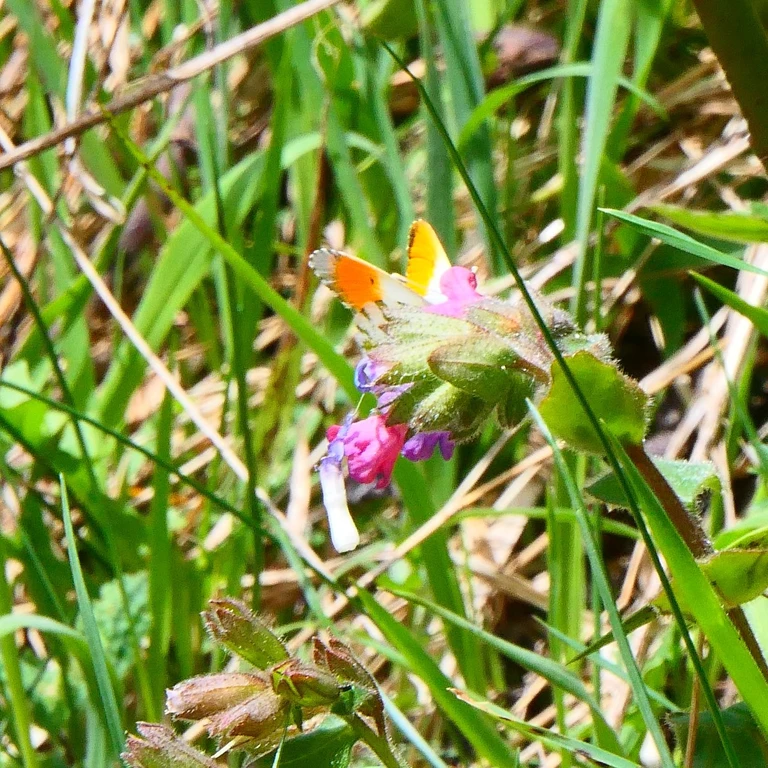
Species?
Anthocharis cardamines
